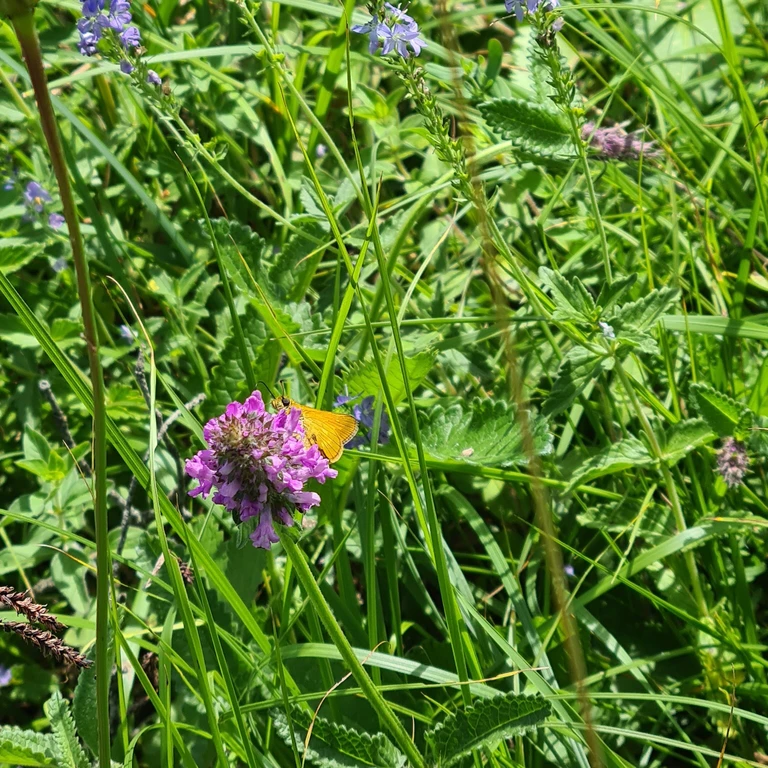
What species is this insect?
Ochlodes sylvanus (also Ochlodes venata)
